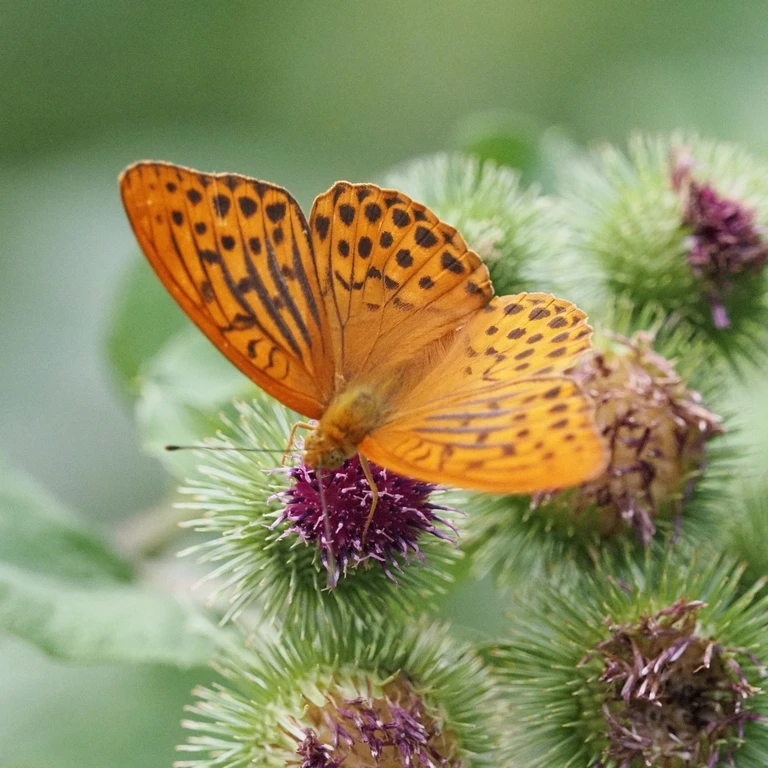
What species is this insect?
Argynnis paphia
